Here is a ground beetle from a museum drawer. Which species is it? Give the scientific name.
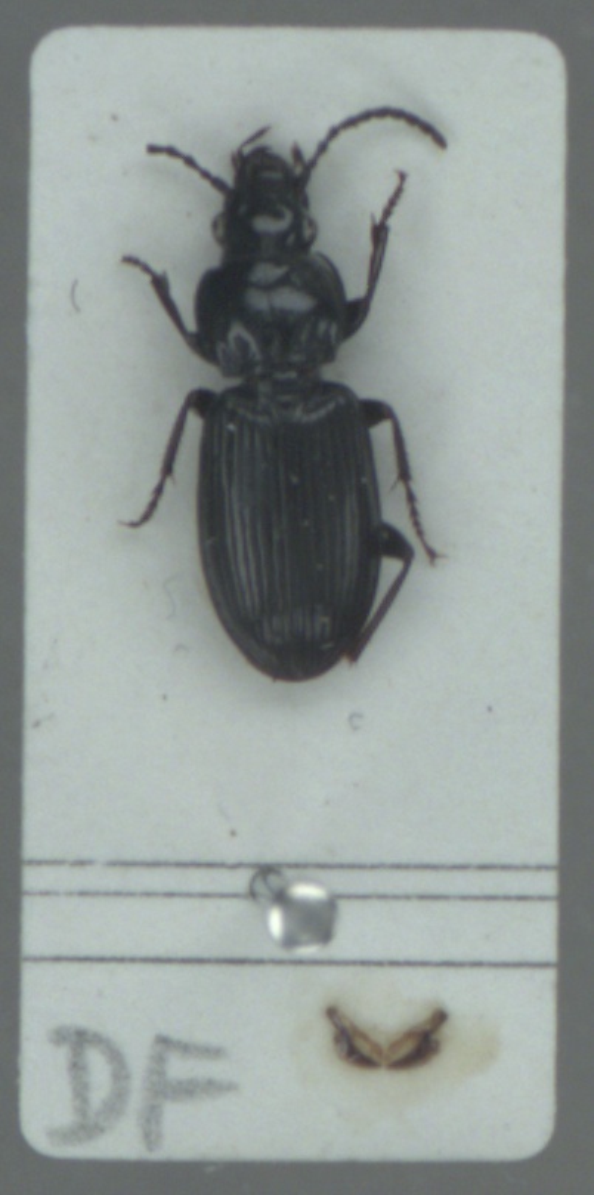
Pterostichus rhaeticus
